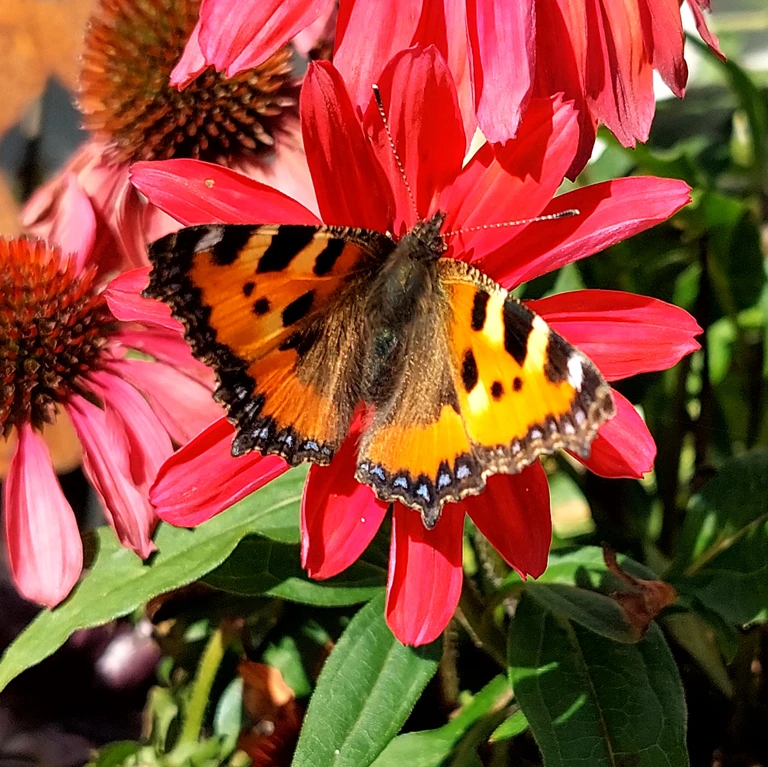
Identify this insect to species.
Aglais urticae
